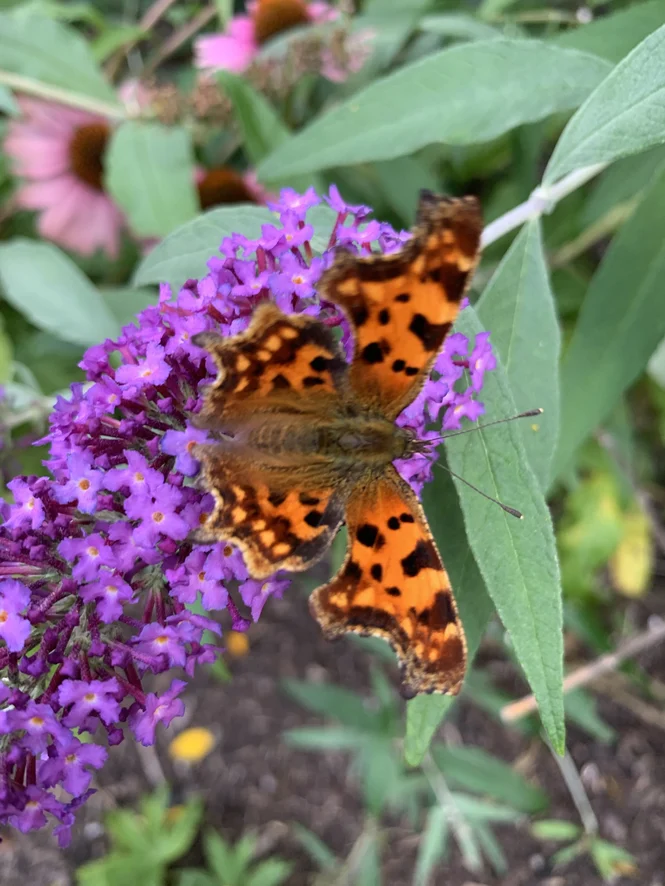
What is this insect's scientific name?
Polygonia c-album
